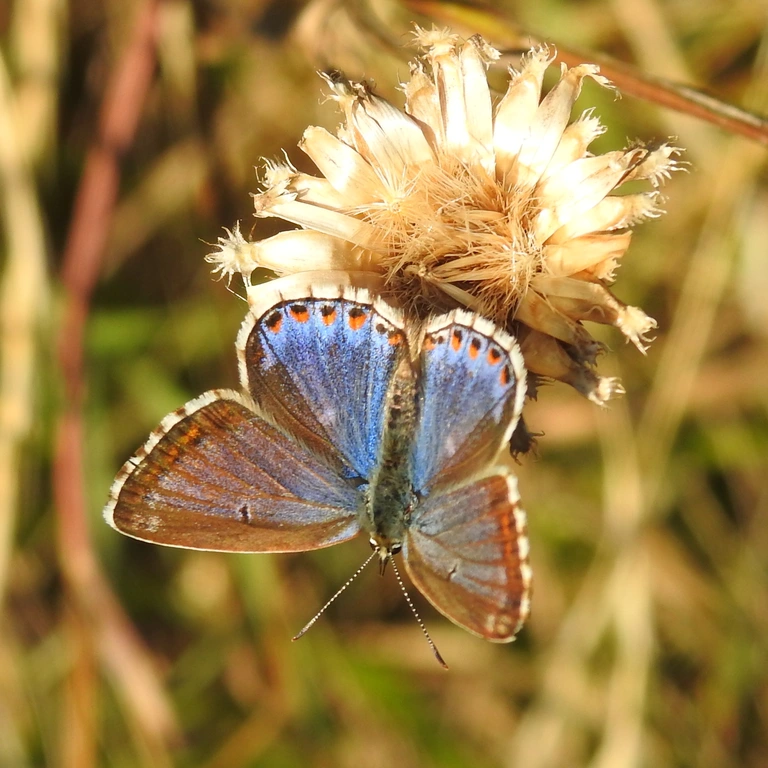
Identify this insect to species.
Lysandra bellargus
